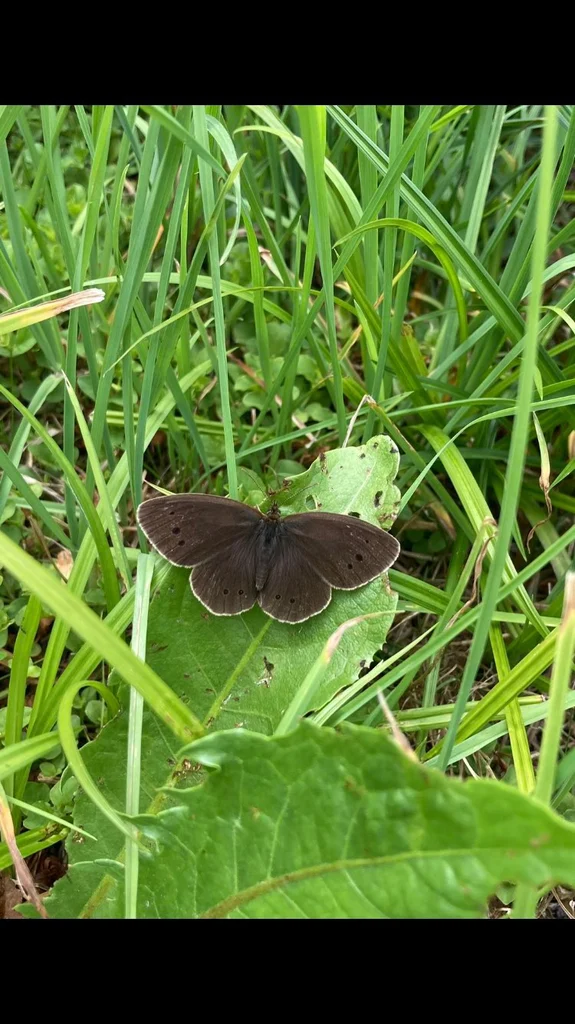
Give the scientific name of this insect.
Aphantopus hyperantus
